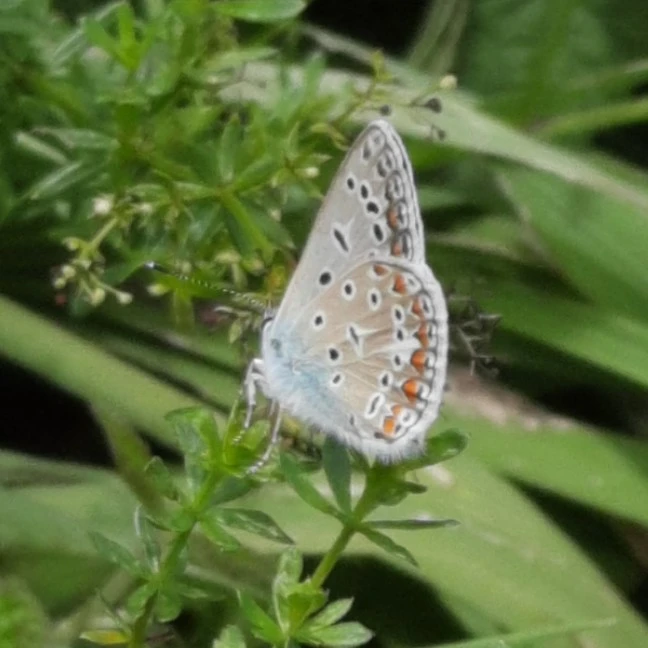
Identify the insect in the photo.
Polyommatus icarus
